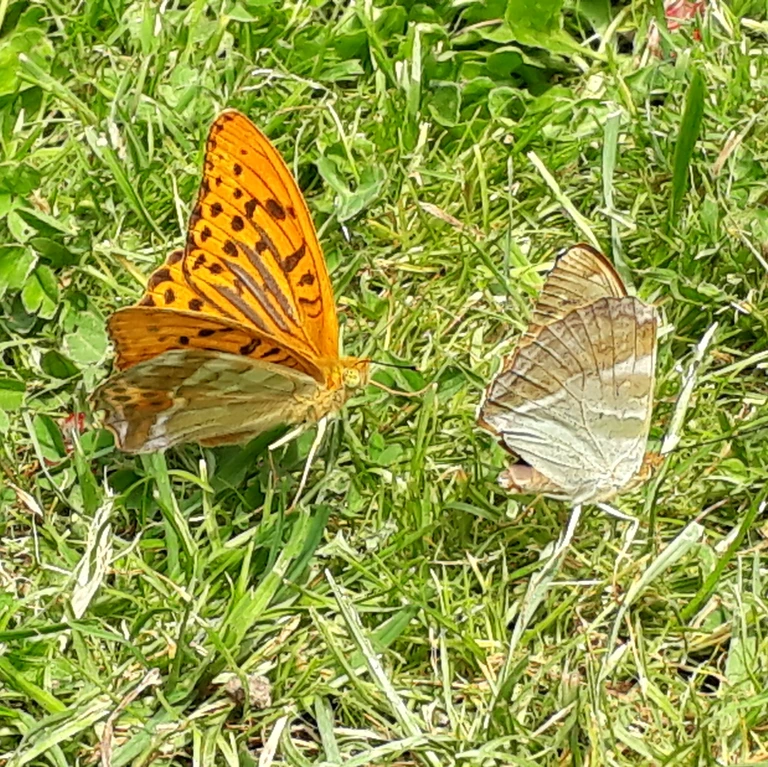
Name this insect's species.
Argynnis paphia
